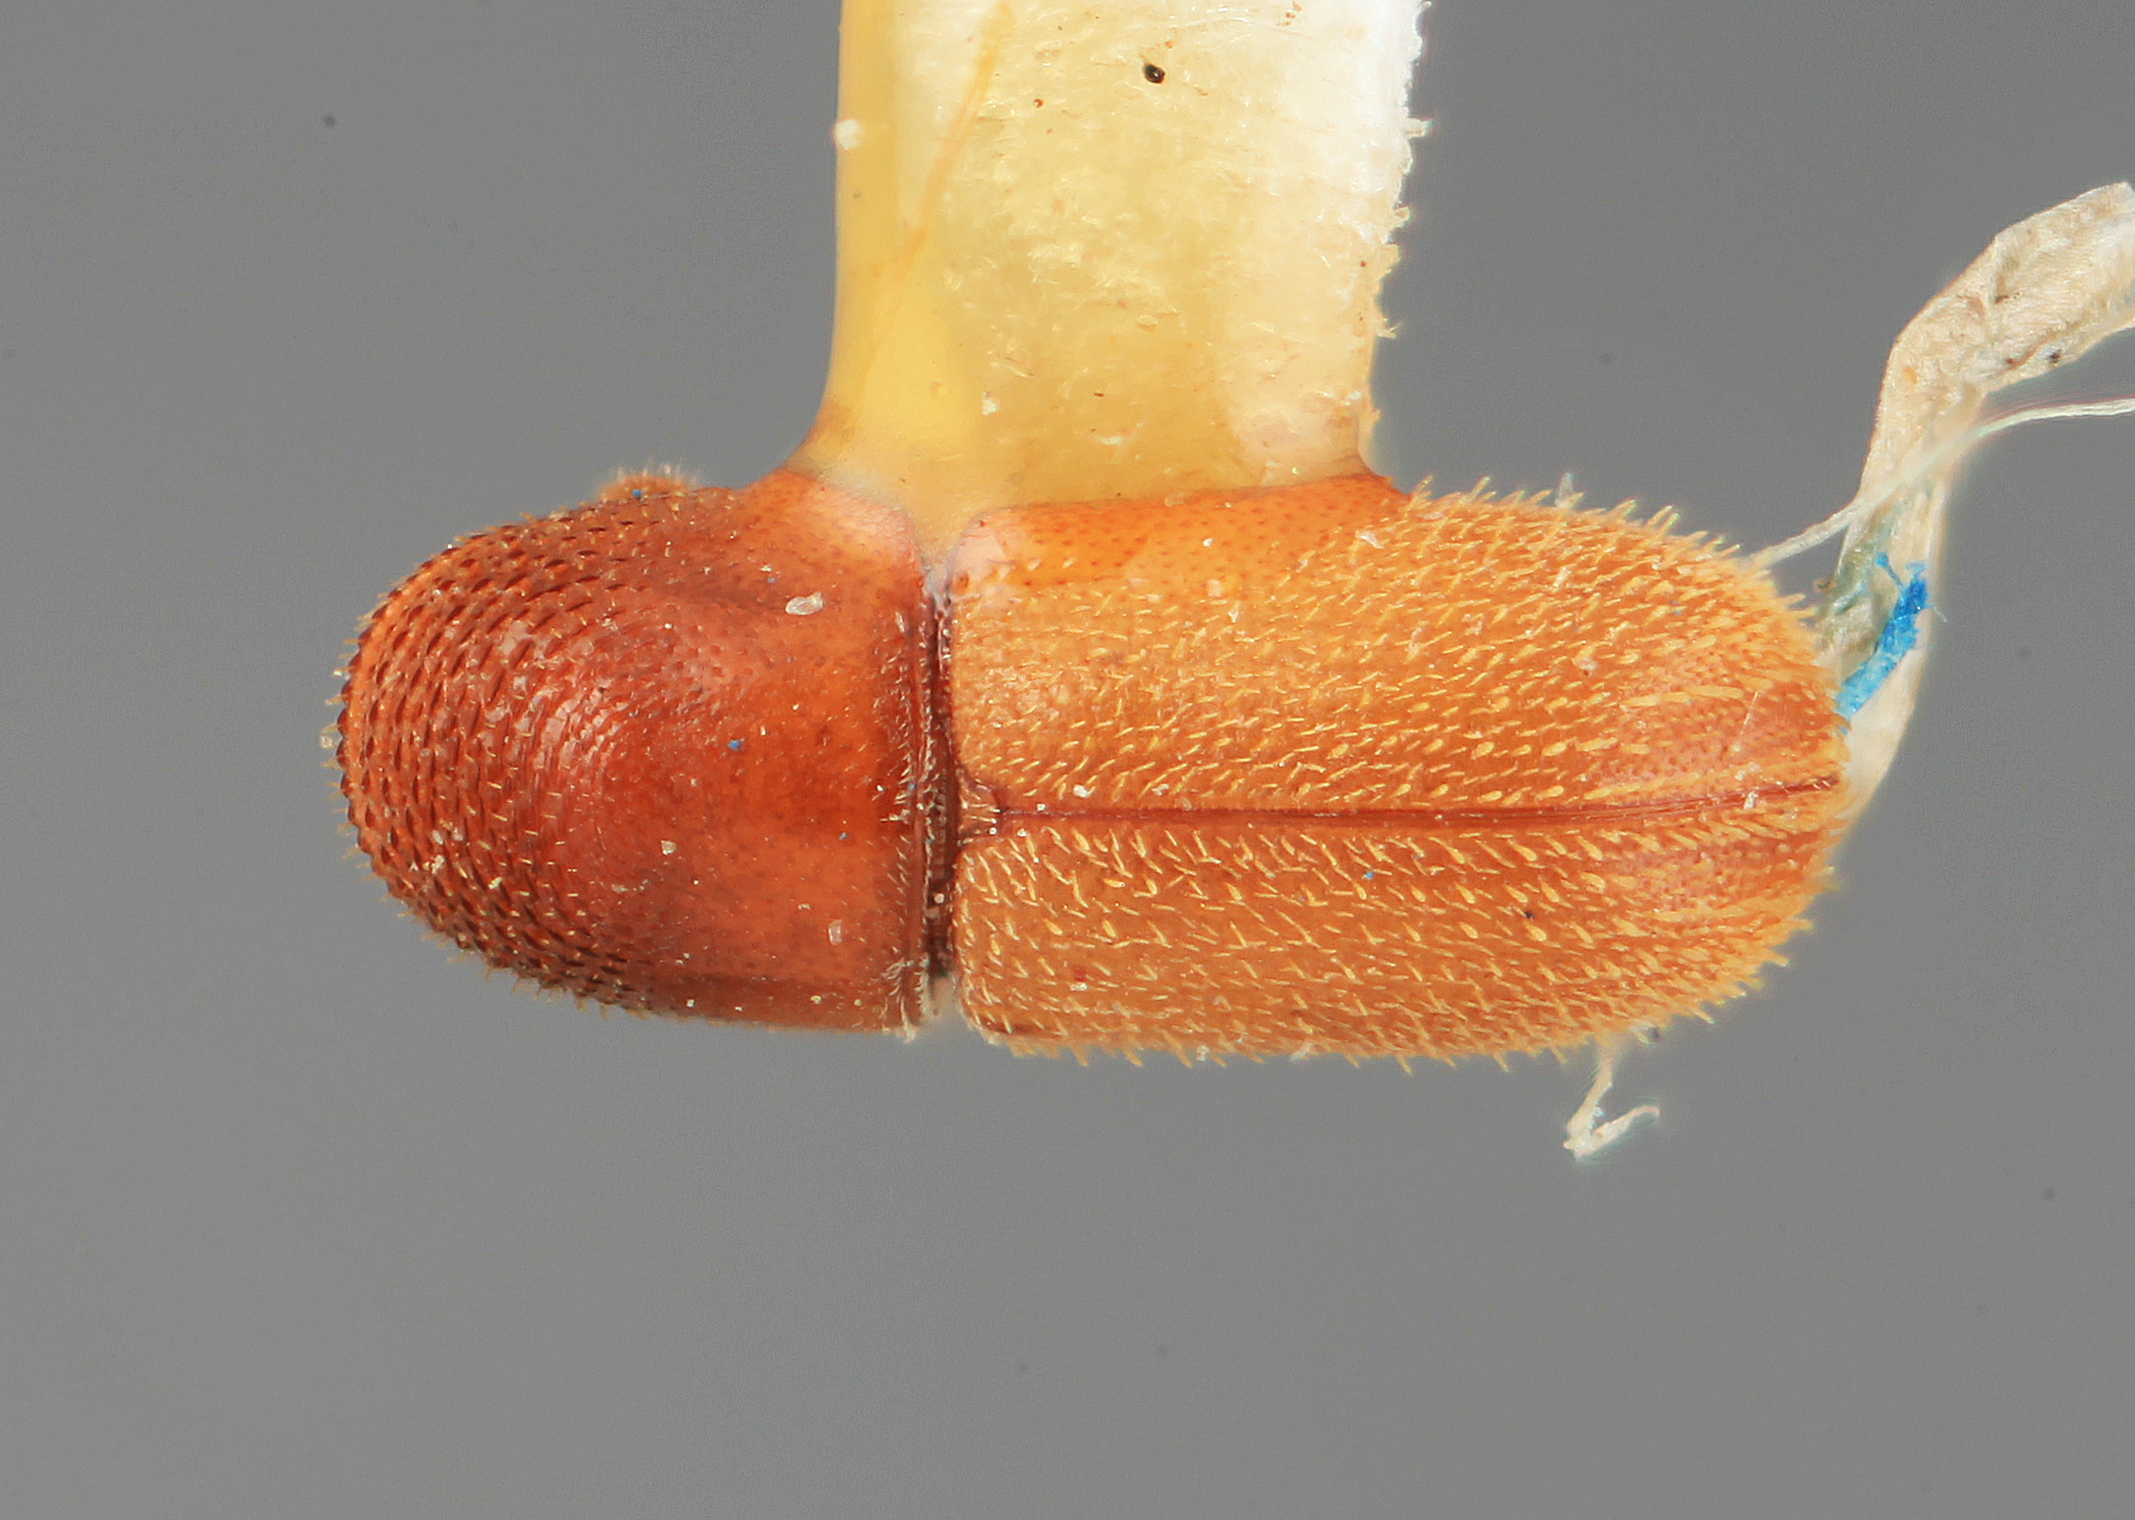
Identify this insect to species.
Pseudopityophthorus festivus
